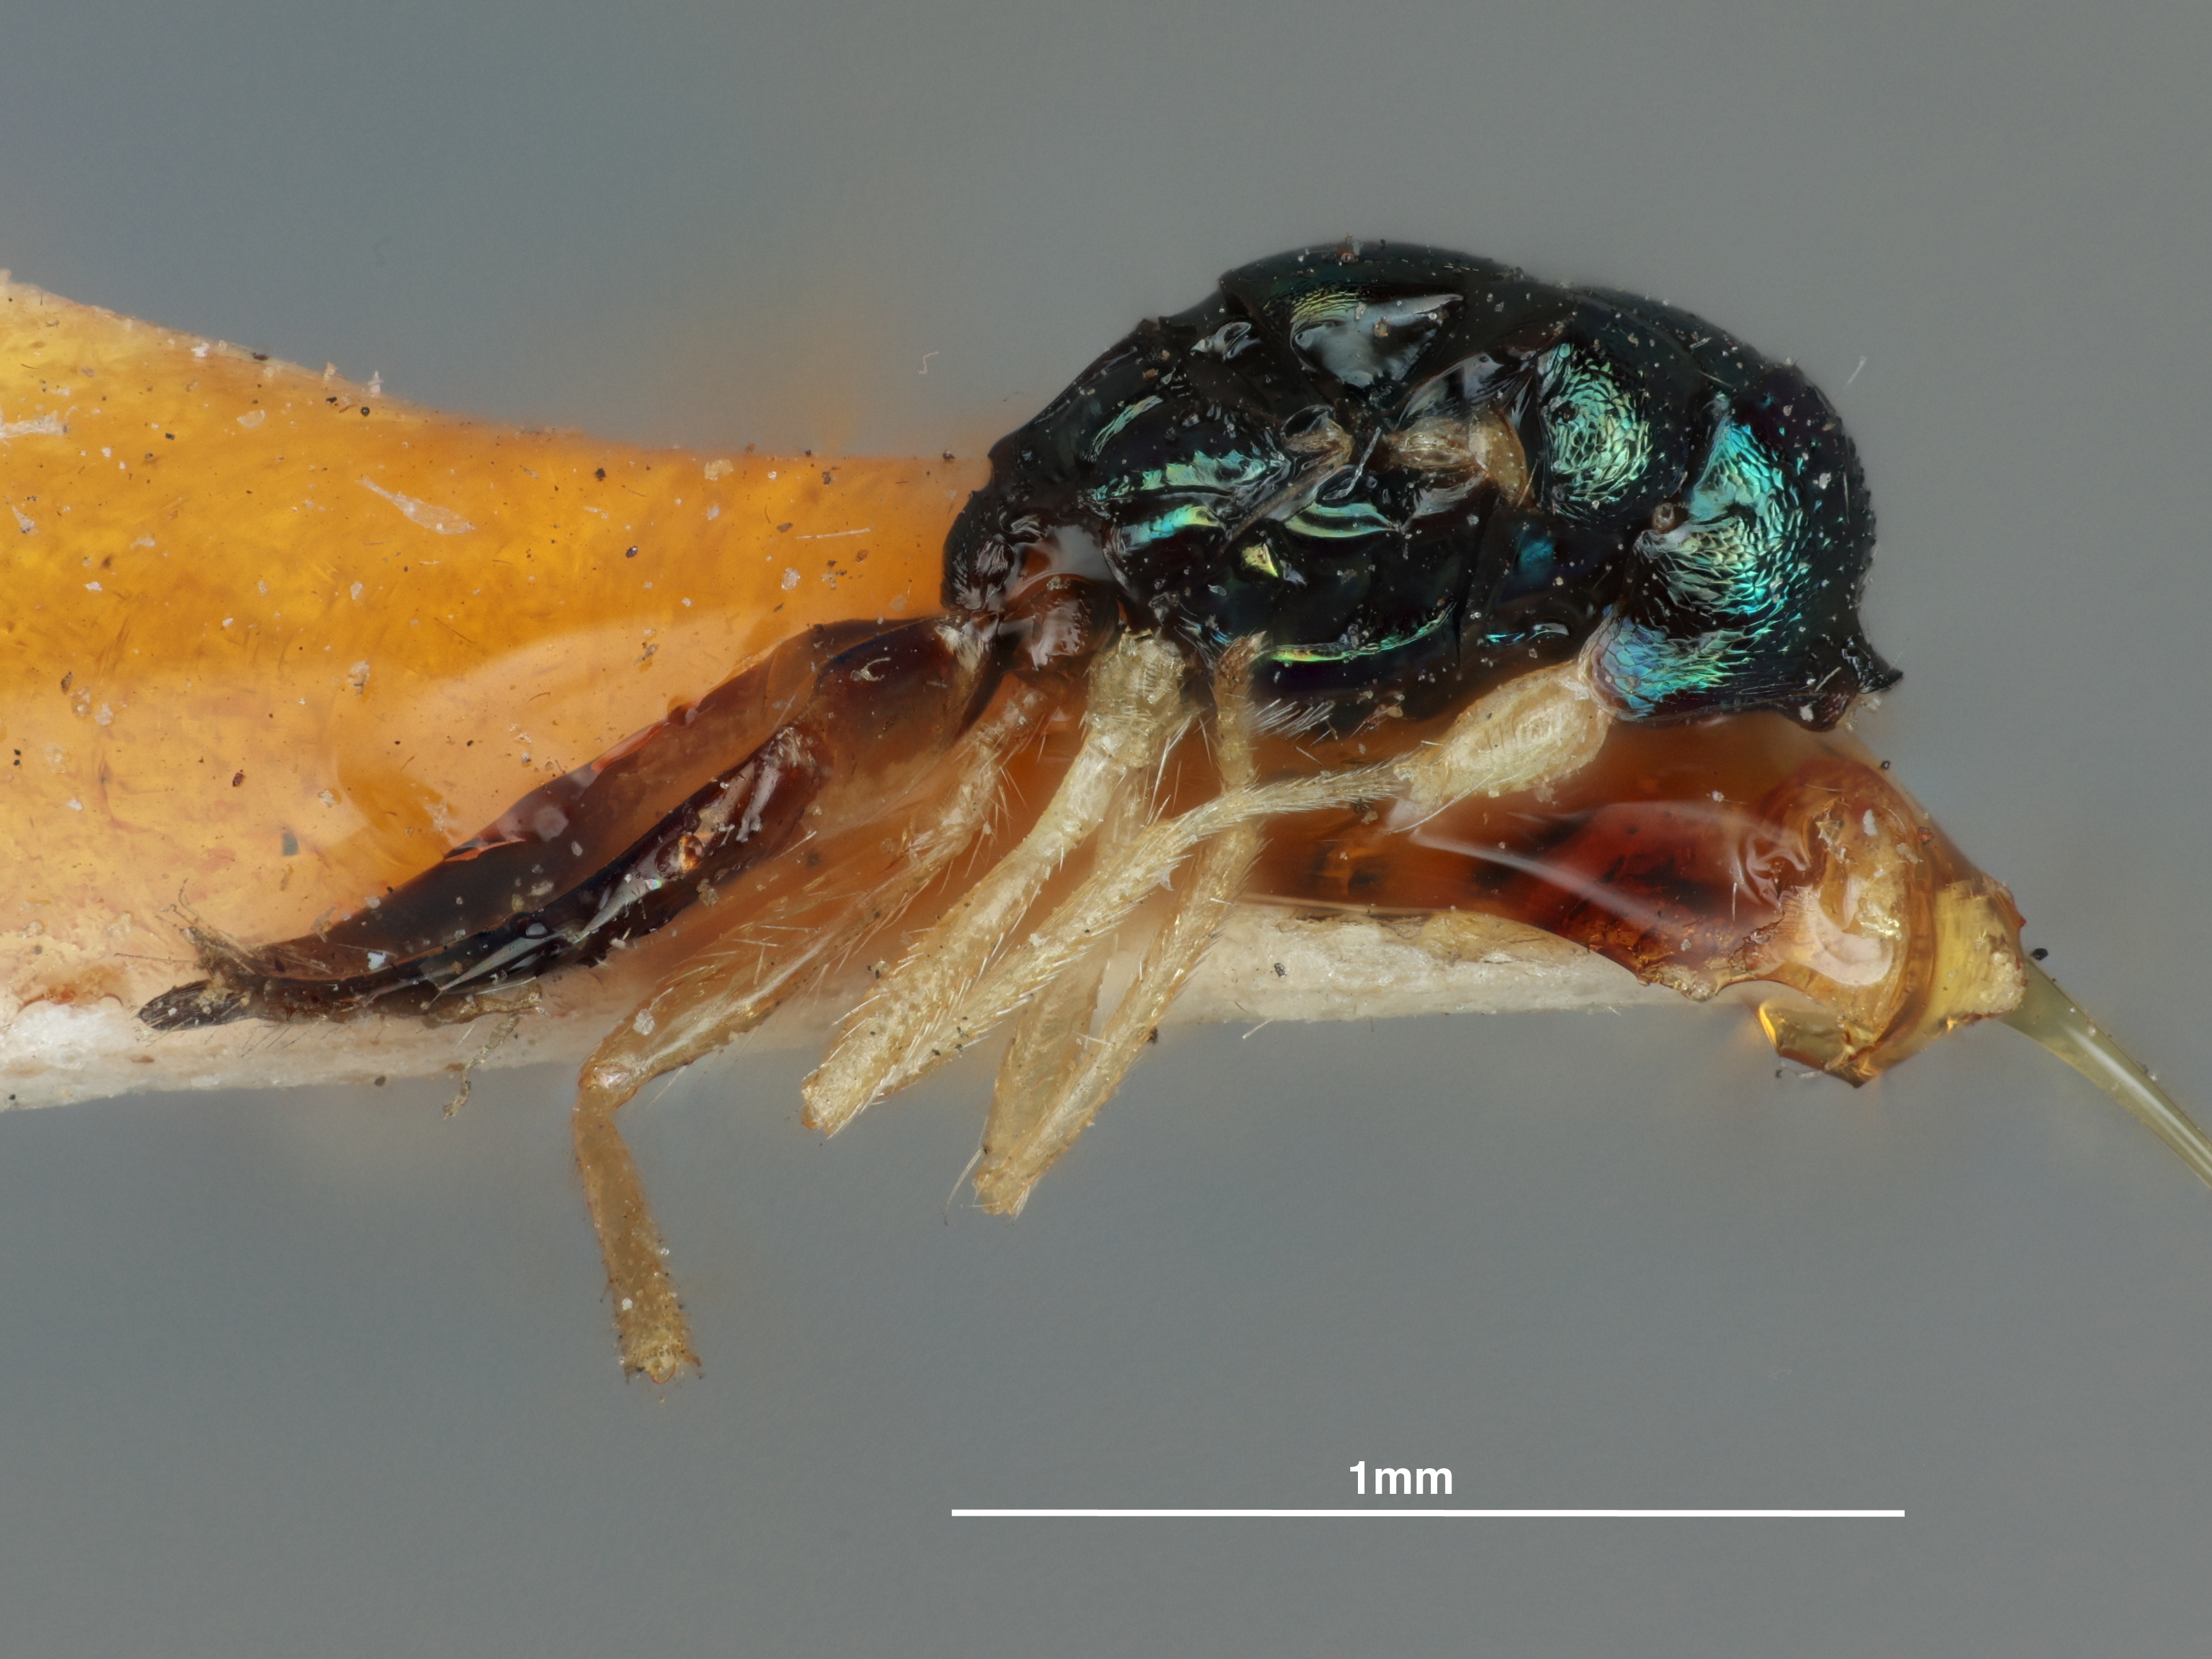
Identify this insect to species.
Elachistus coxalis
